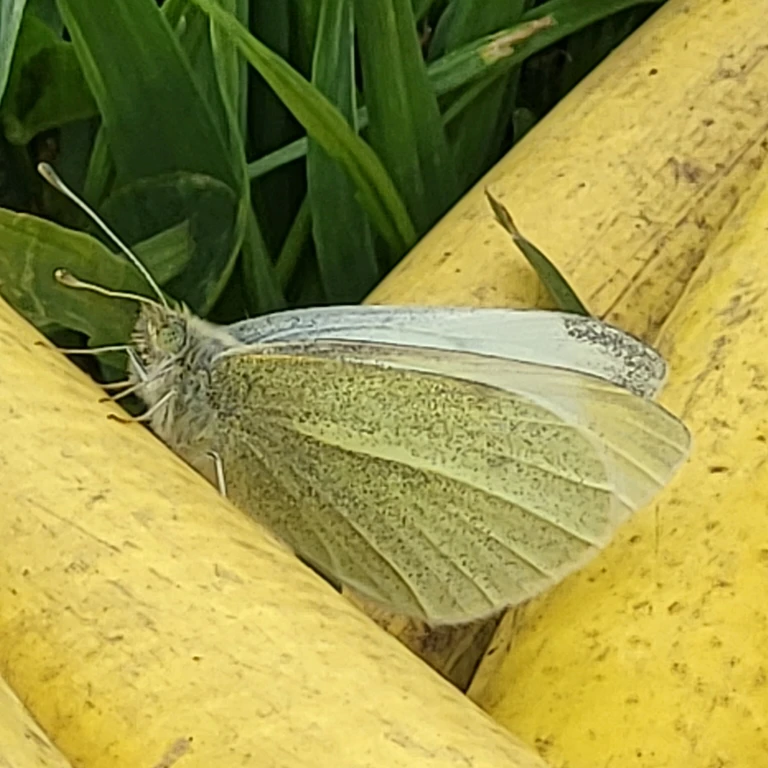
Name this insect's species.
Pieris rapae
